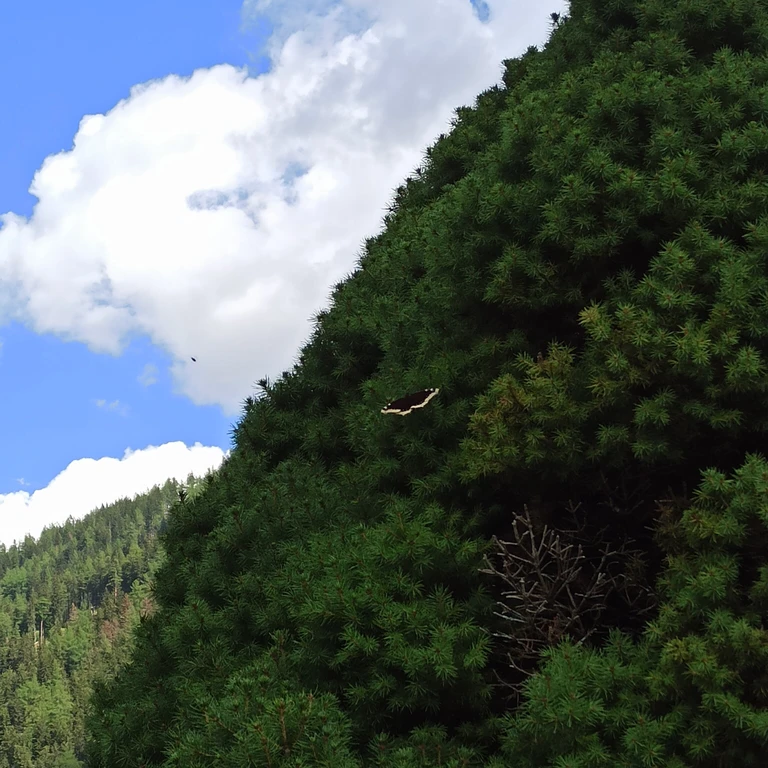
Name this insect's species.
Nymphalis antiopa
